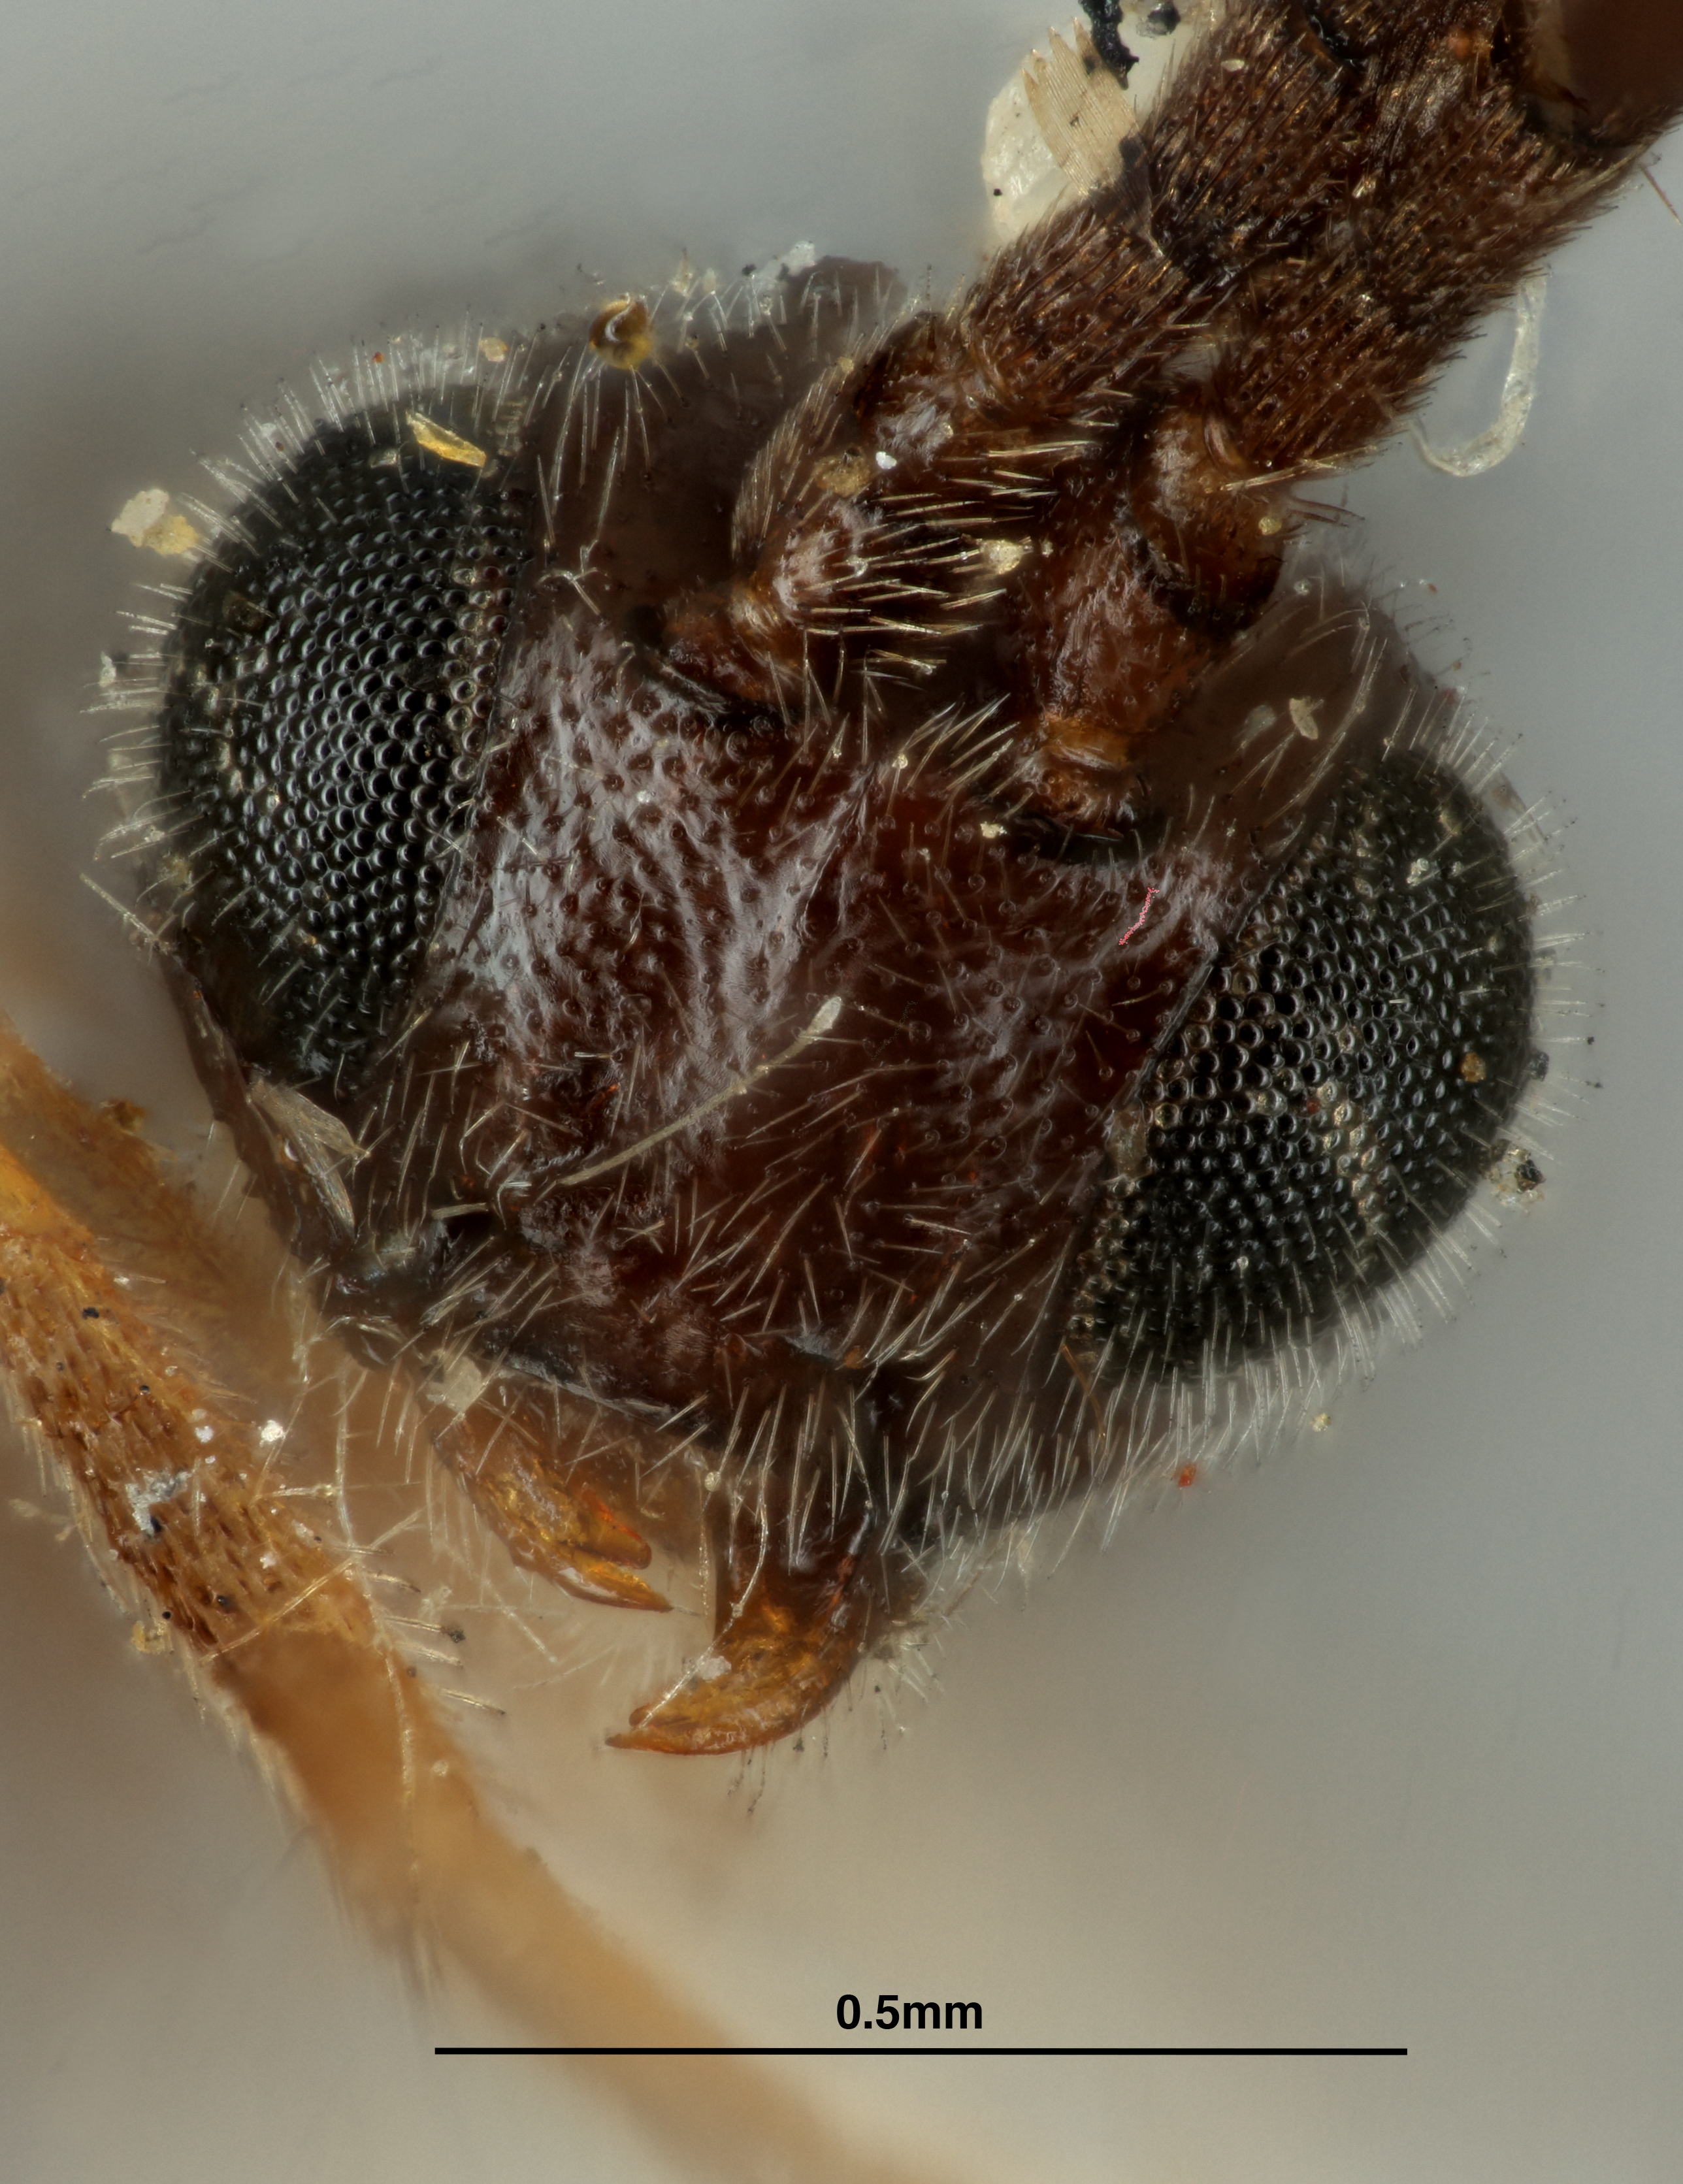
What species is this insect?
Protapanteles alaskensis
